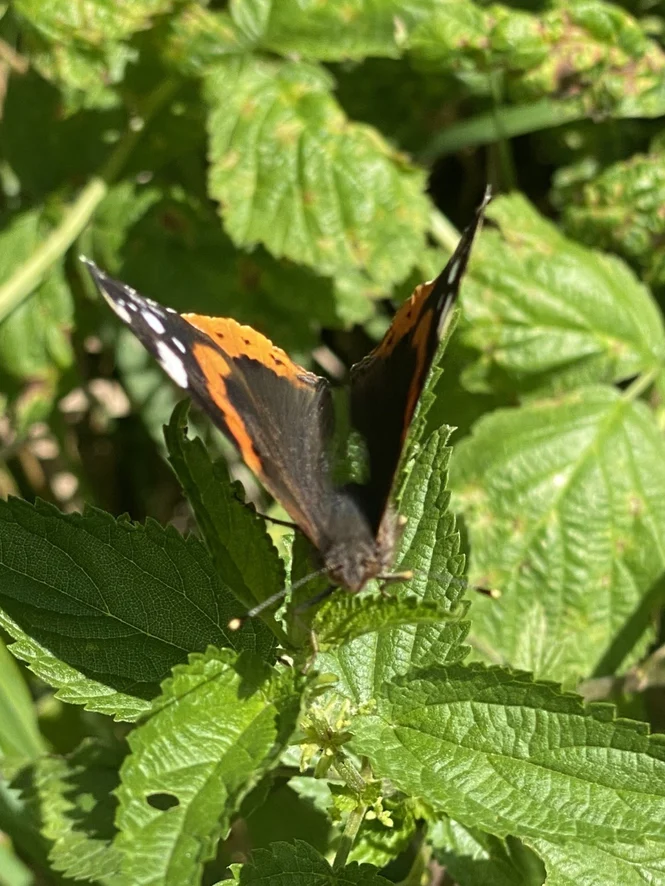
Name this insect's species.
Vanessa atalanta
